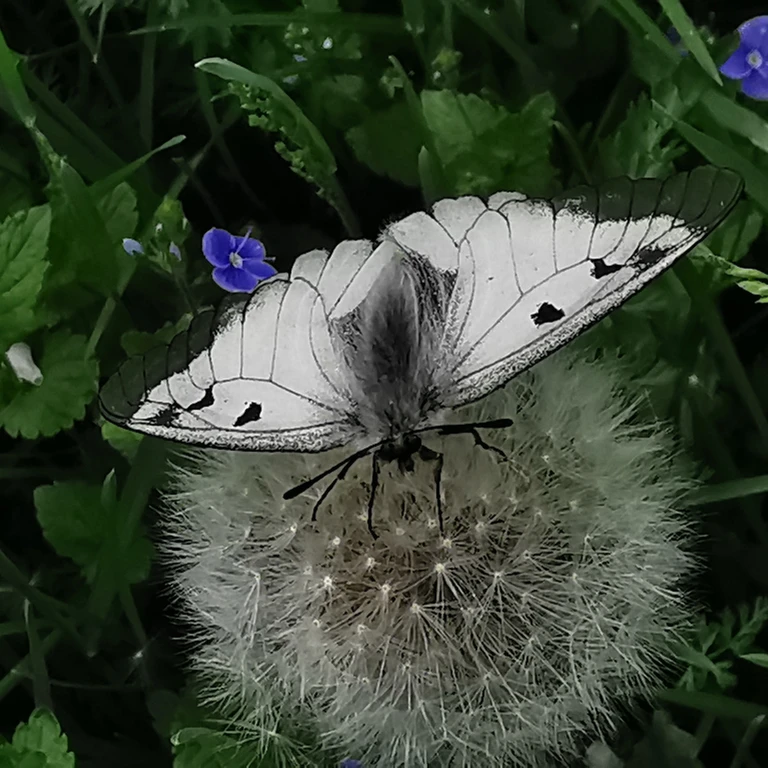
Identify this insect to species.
Parnassius mnemosyne
